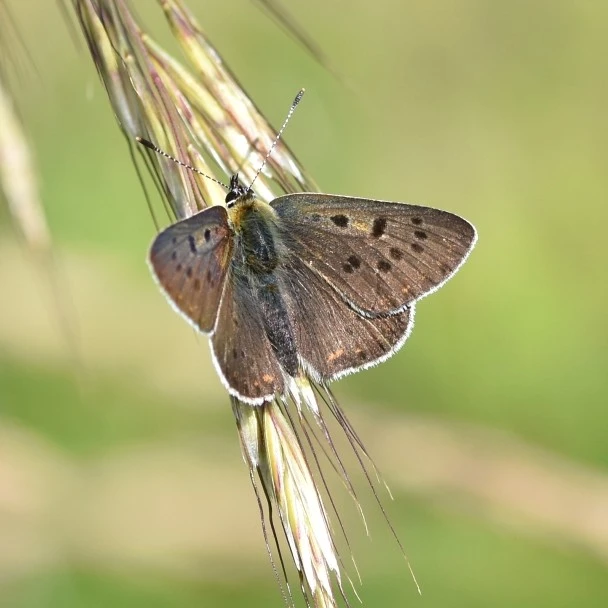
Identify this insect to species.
Lycaena tityrus (also Loweia tityrus)
